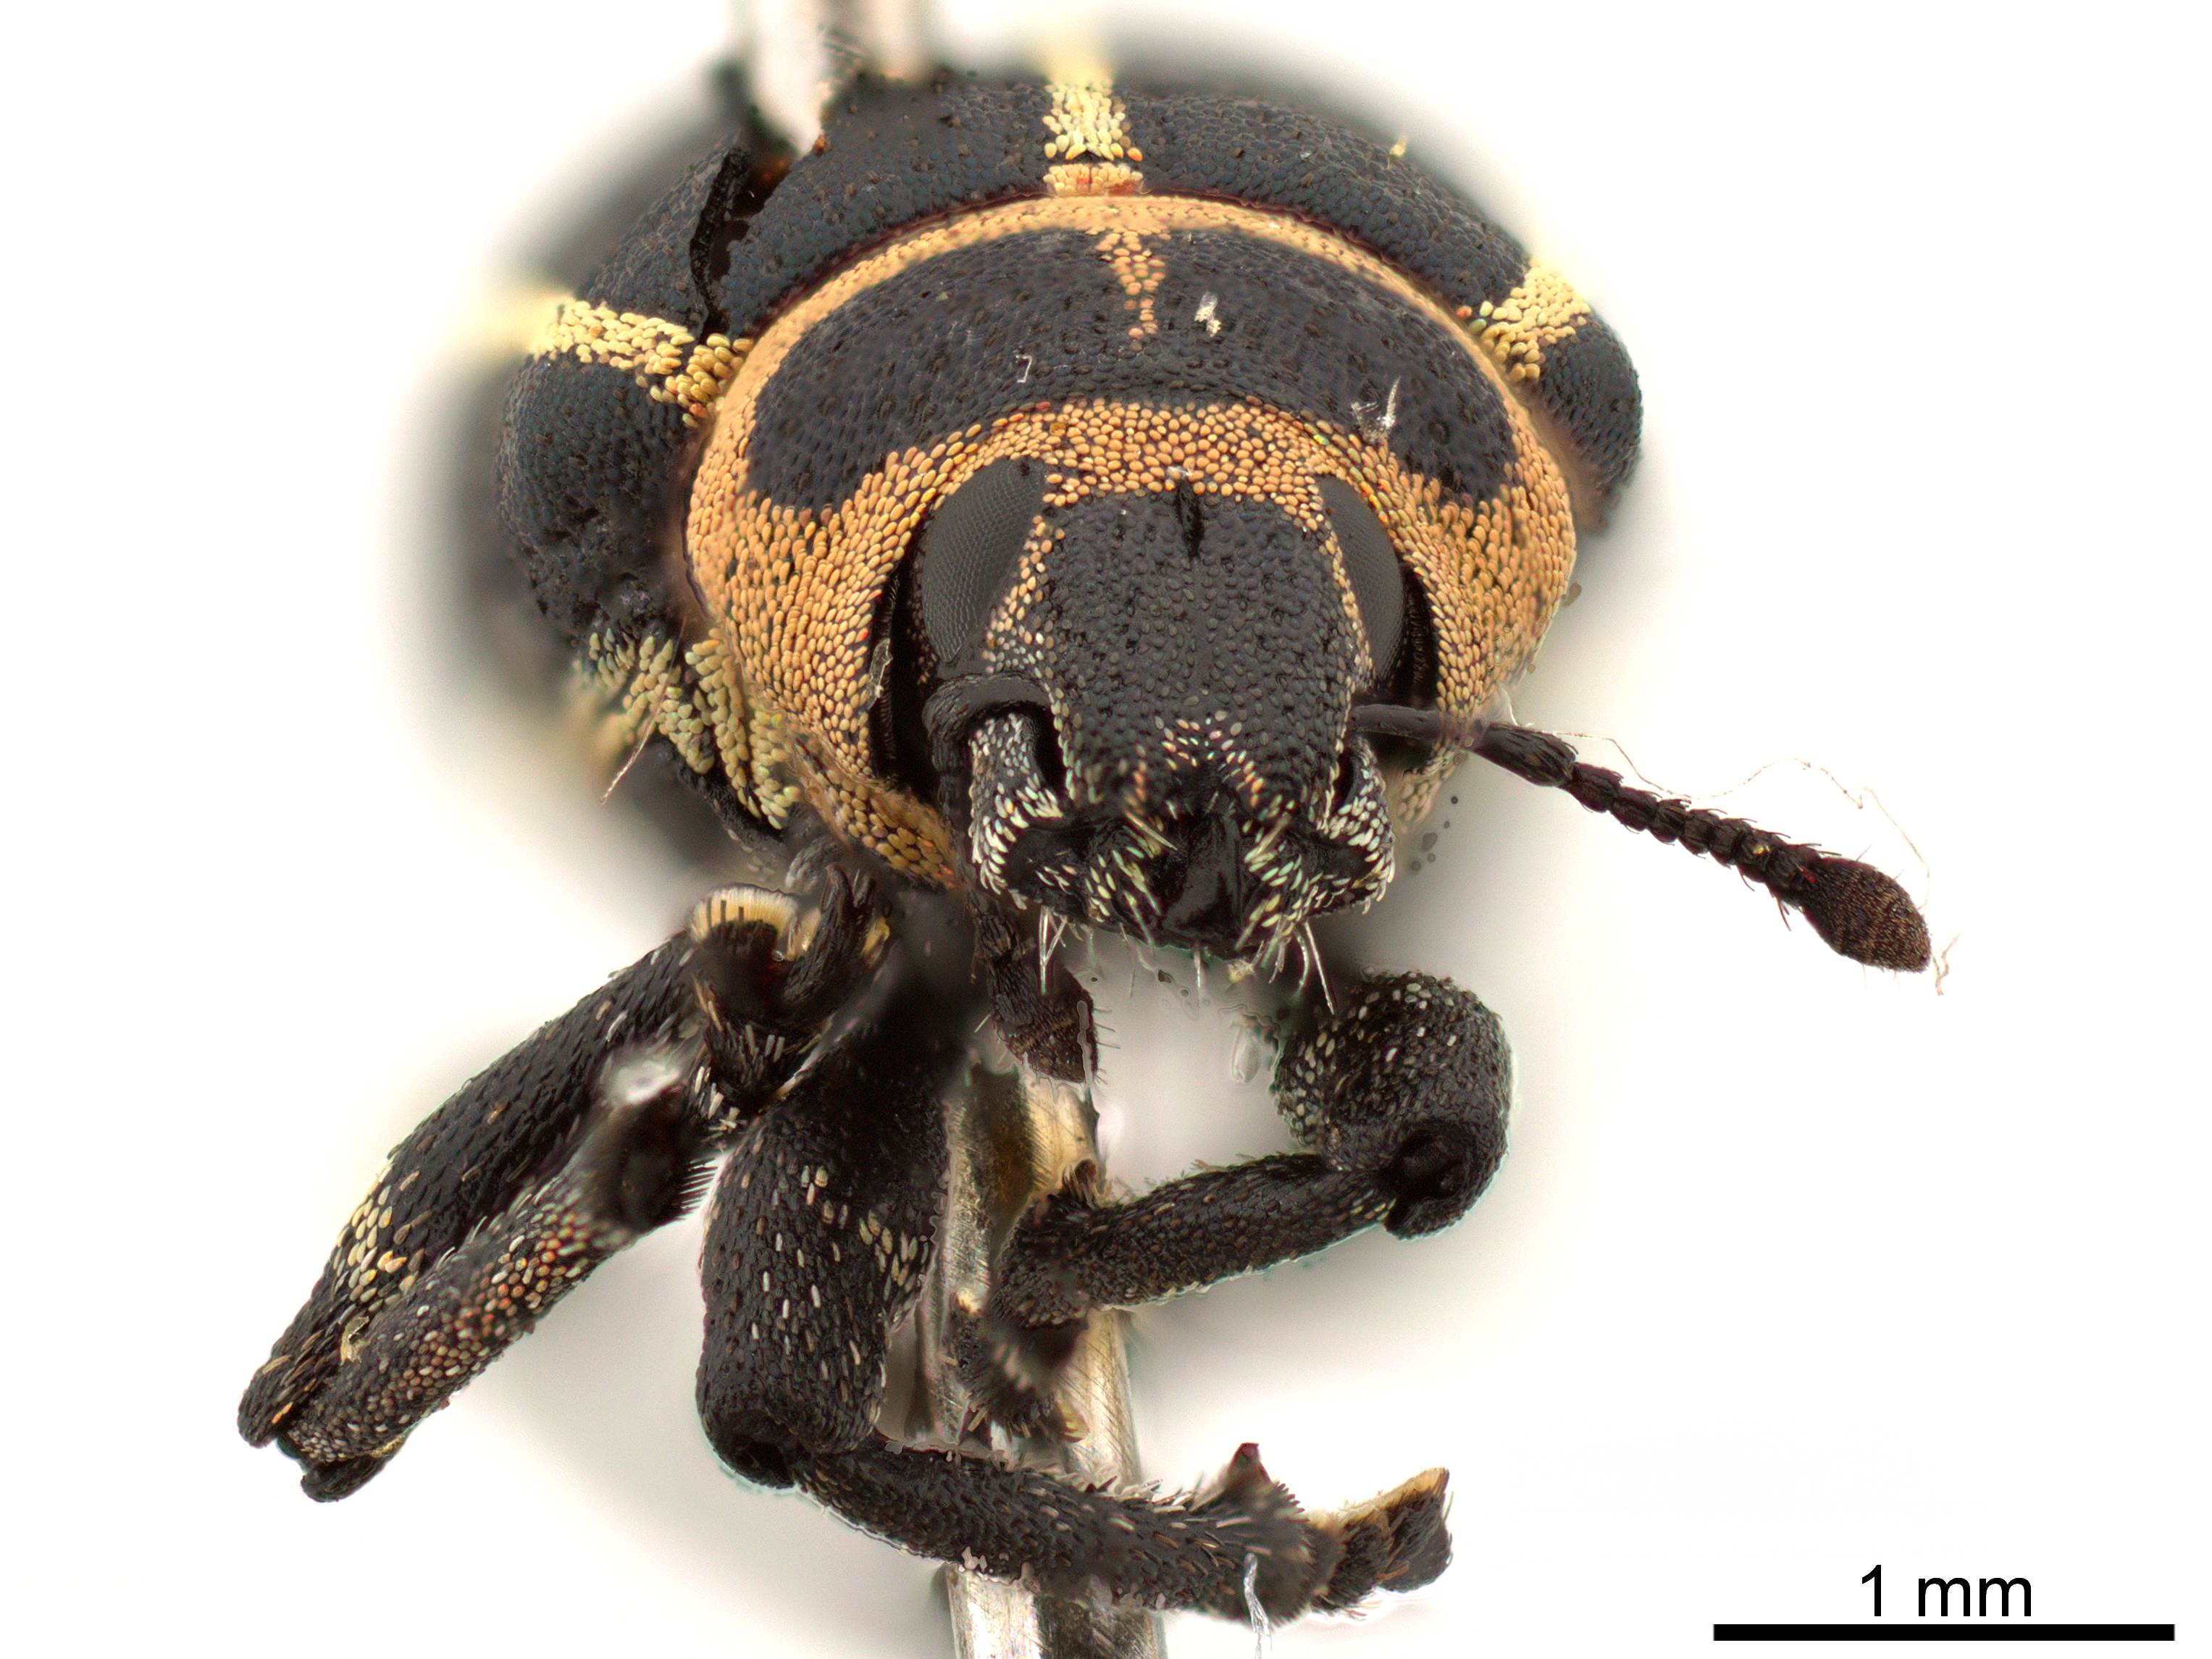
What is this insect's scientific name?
Eudiagogus episcopalis
